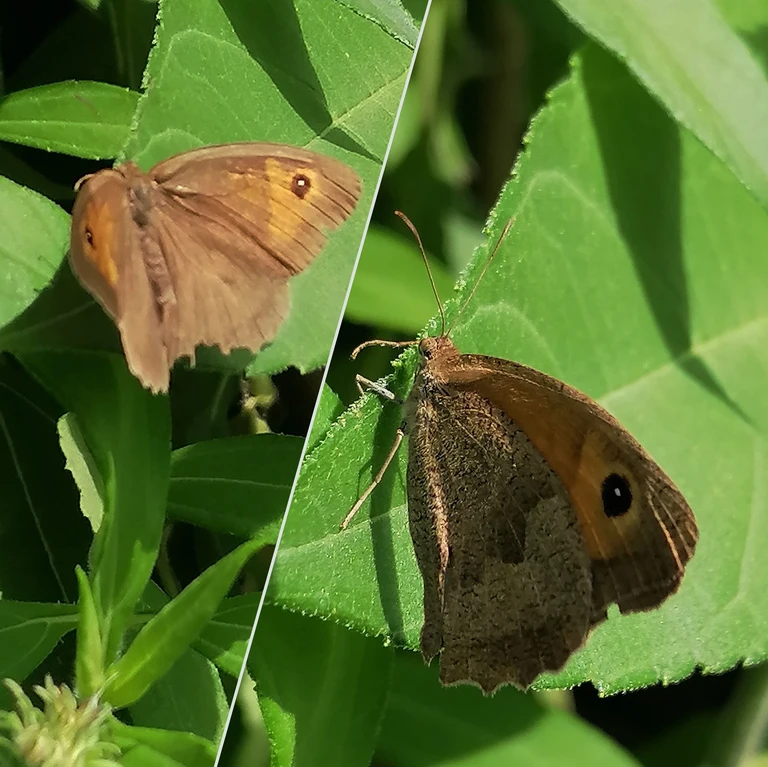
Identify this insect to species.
Maniola jurtina
